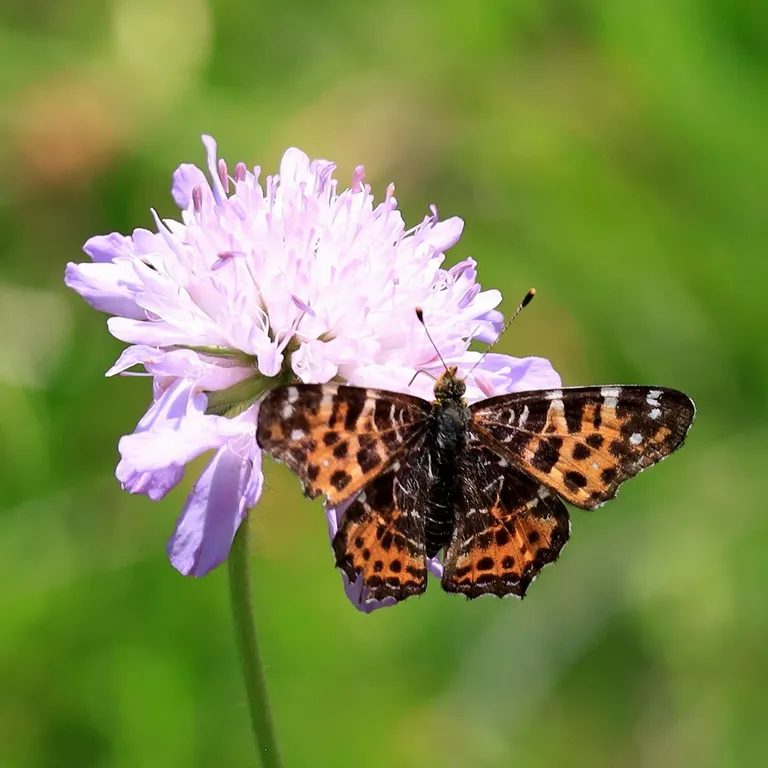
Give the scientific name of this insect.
Araschnia levana
